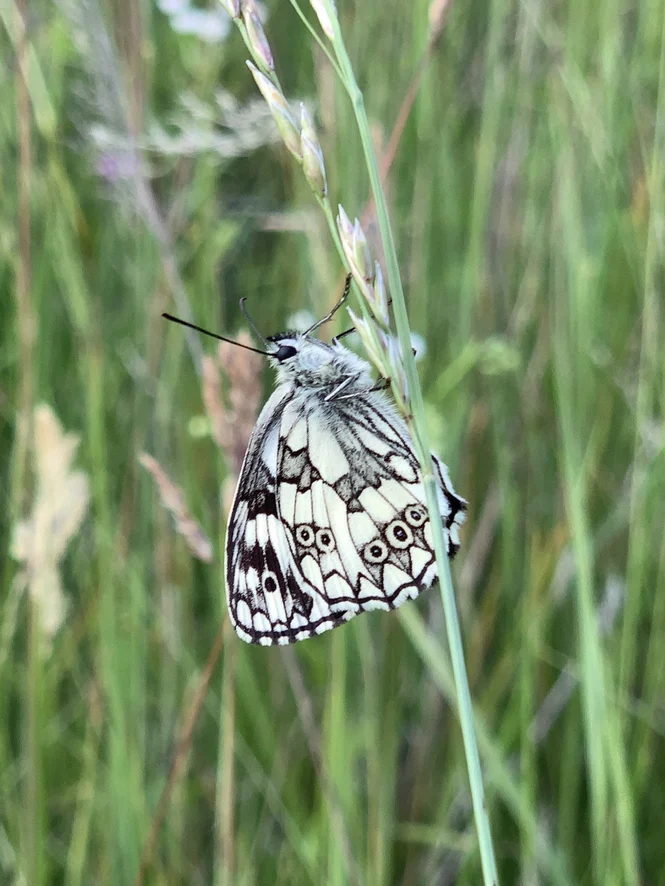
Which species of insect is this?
Melanargia galathea
